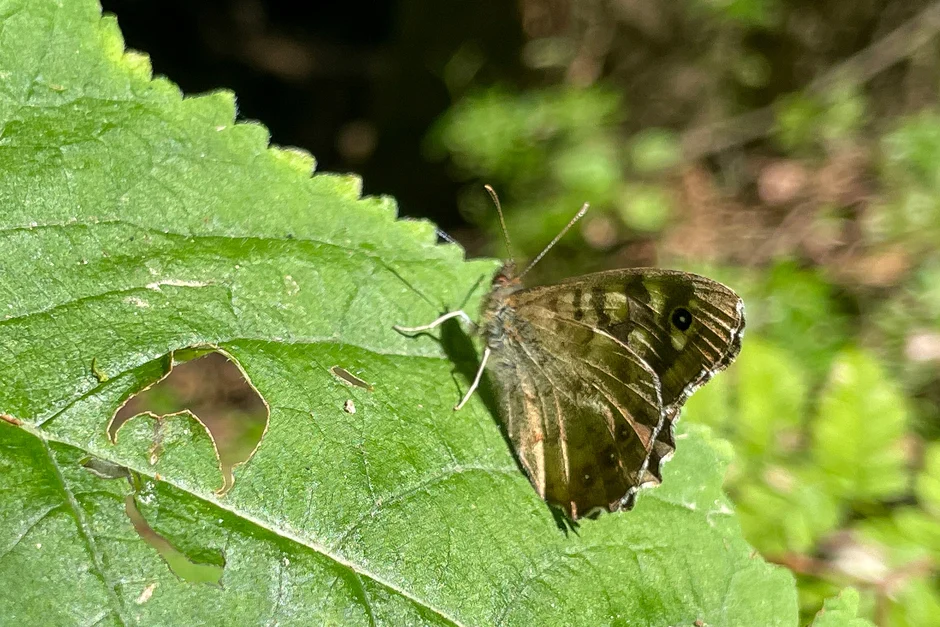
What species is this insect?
Pararge aegeria
